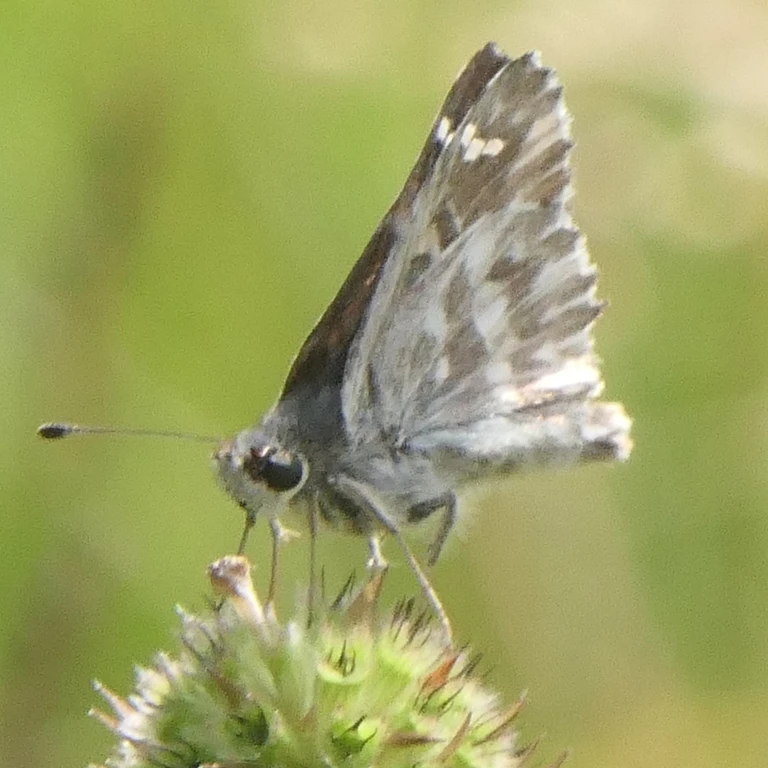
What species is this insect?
Muschampia floccifera (also Carcharodus floccifera)
